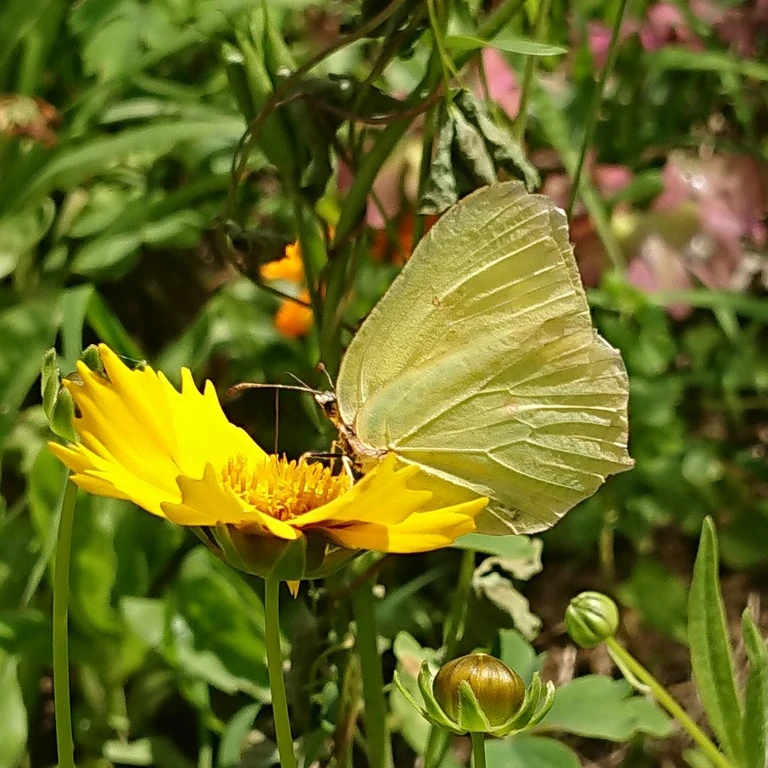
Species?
Gonepteryx rhamni
